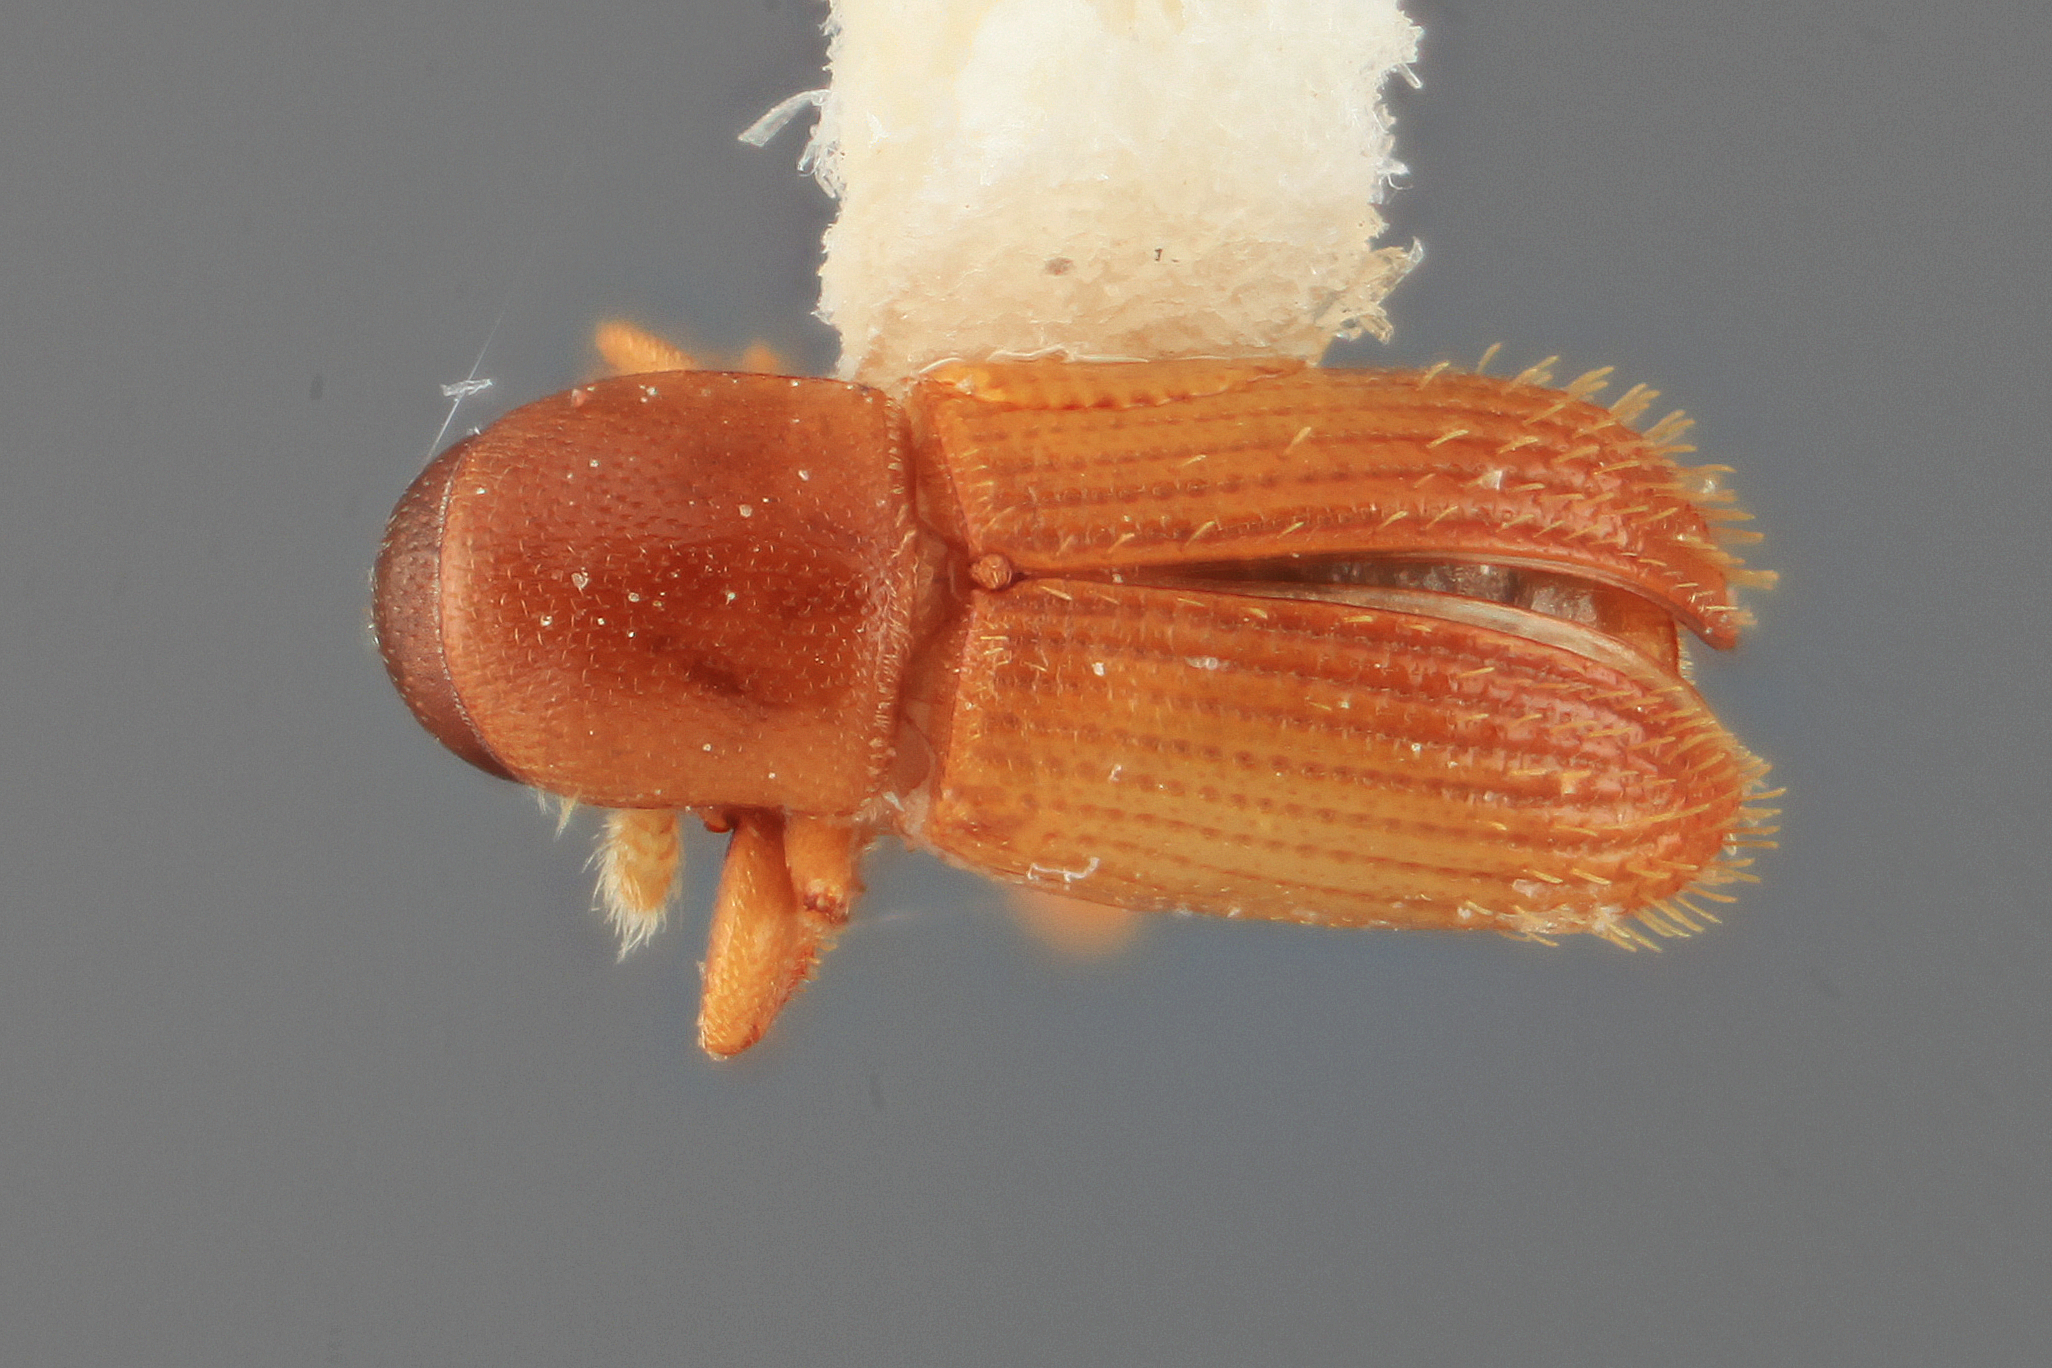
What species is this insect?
Cnesinus excellens
